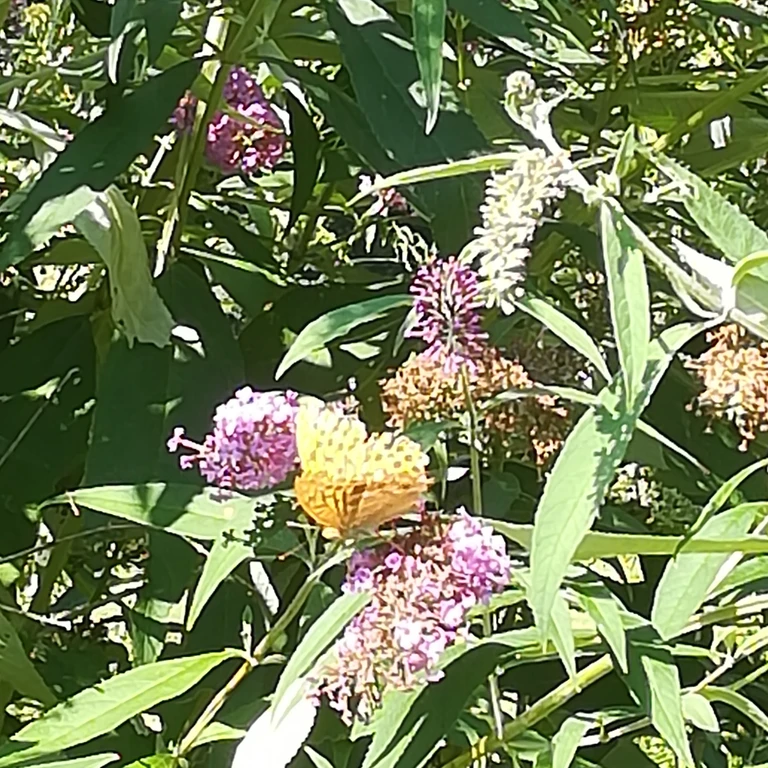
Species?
Argynnis paphia
